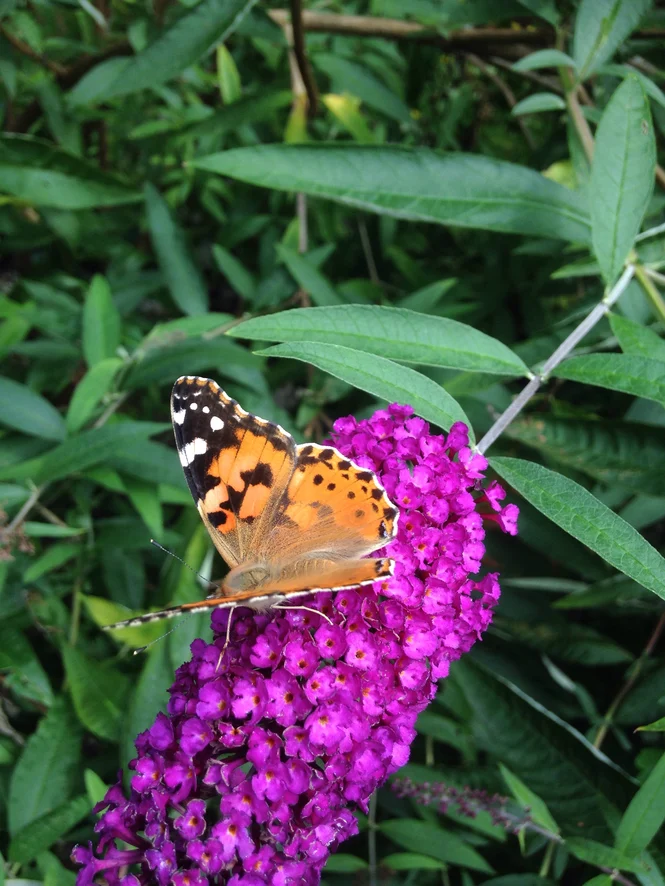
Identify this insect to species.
Vanessa cardui
